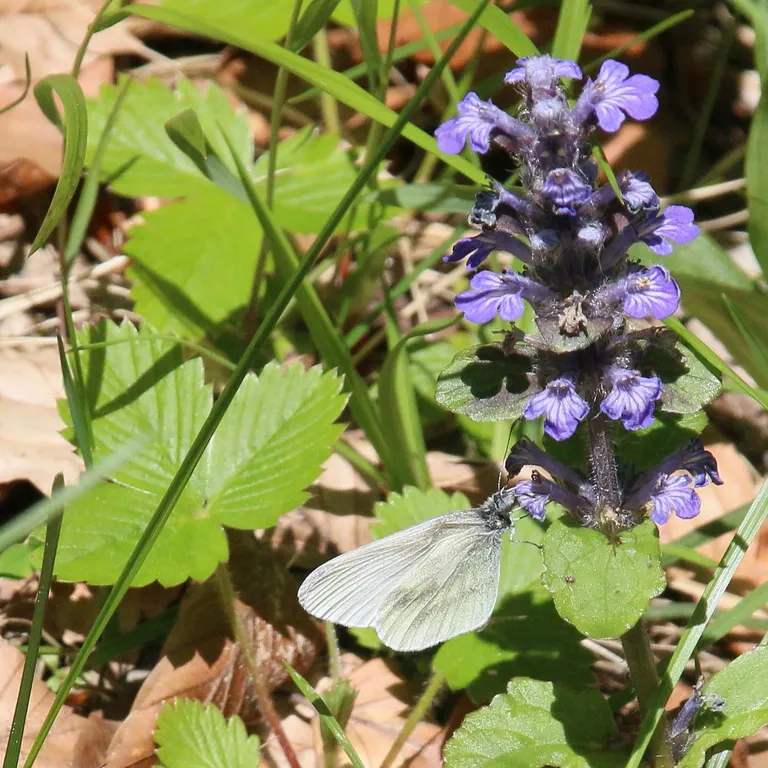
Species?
Leptidea sinapis/juvernica
